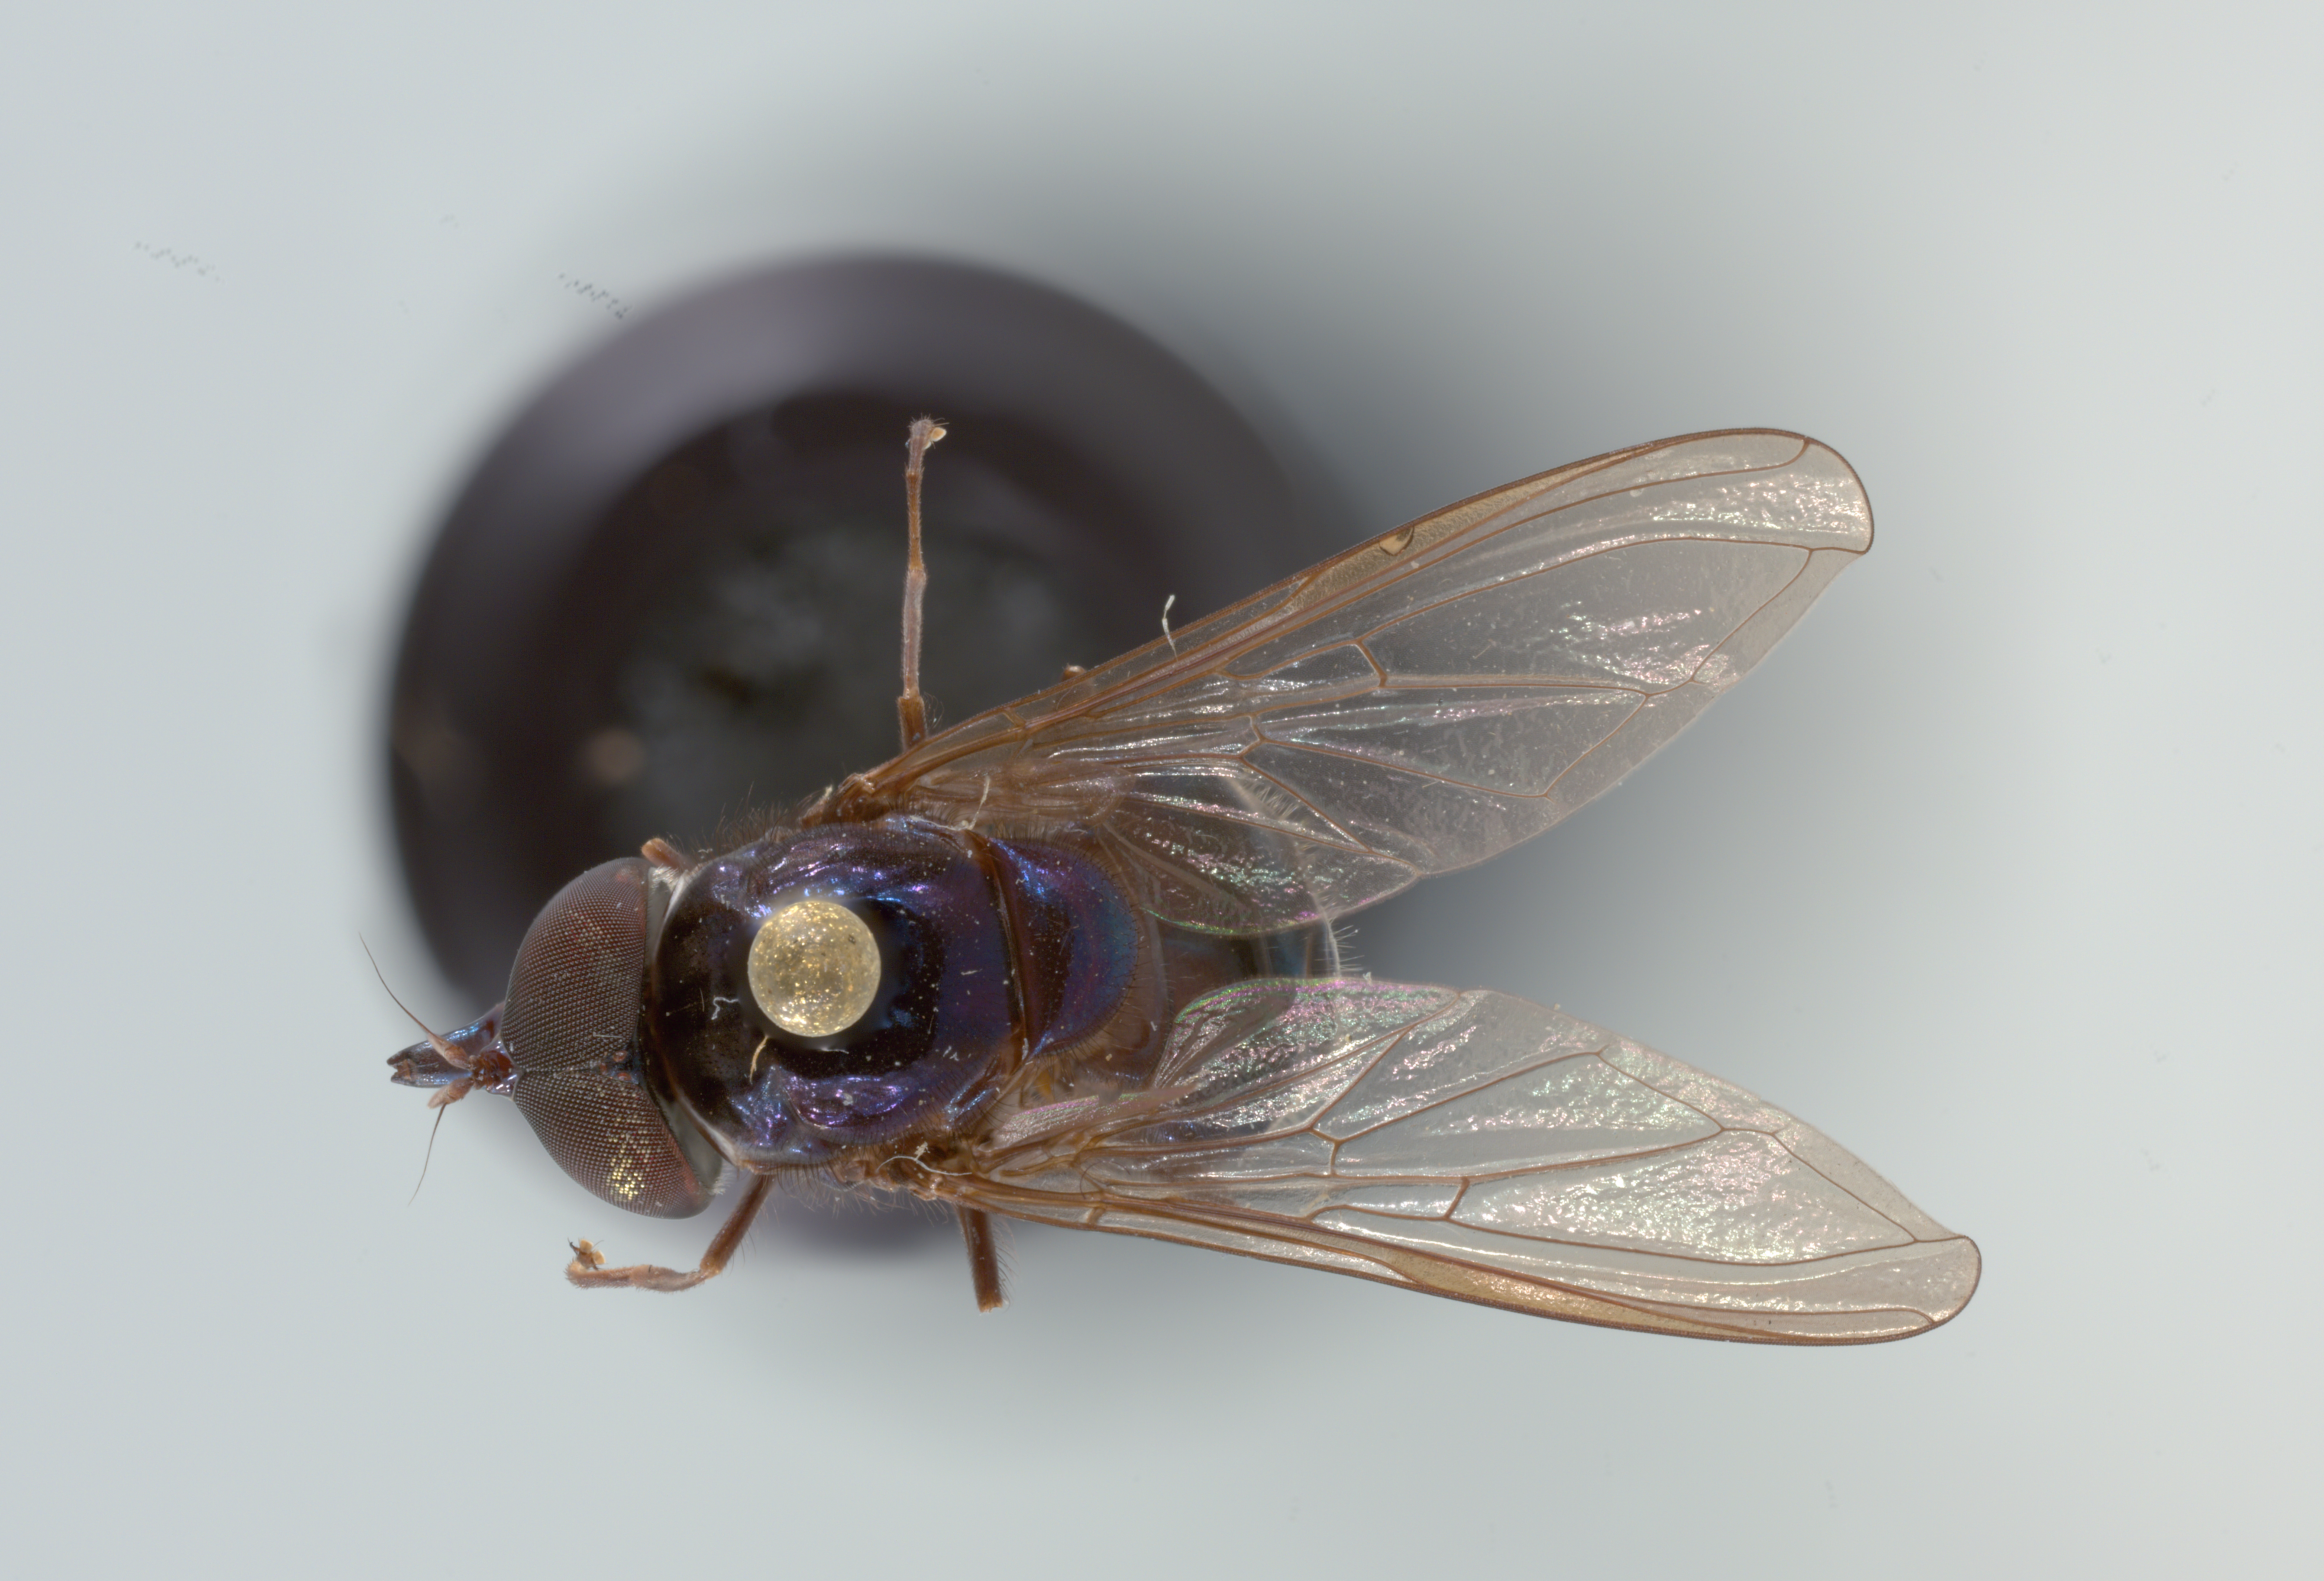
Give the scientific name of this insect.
Rhingia cyanoprora
